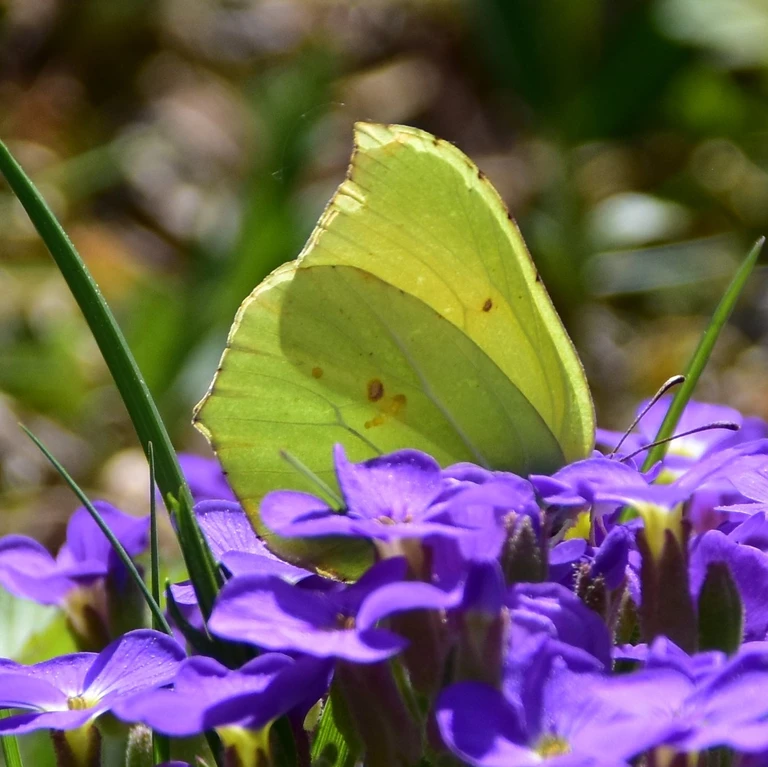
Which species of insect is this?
Gonepteryx rhamni
